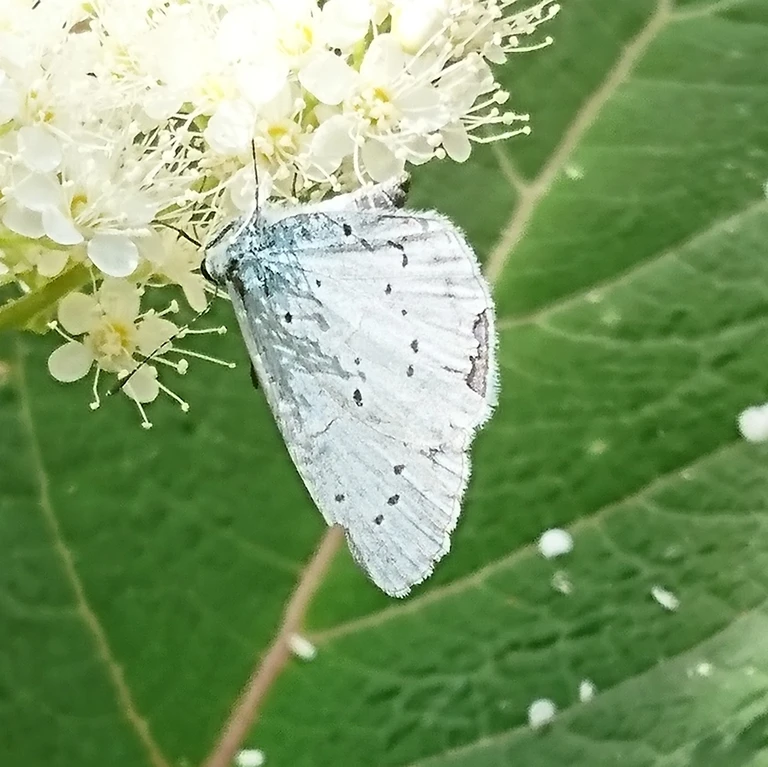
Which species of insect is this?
Celastrina argiolus
